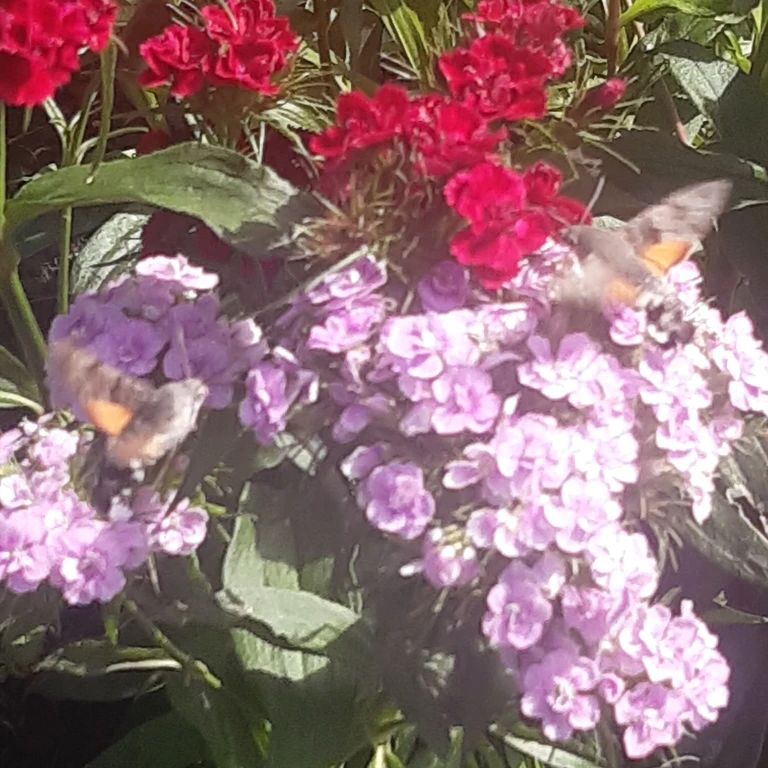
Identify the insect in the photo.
Macroglossum stellatarum
